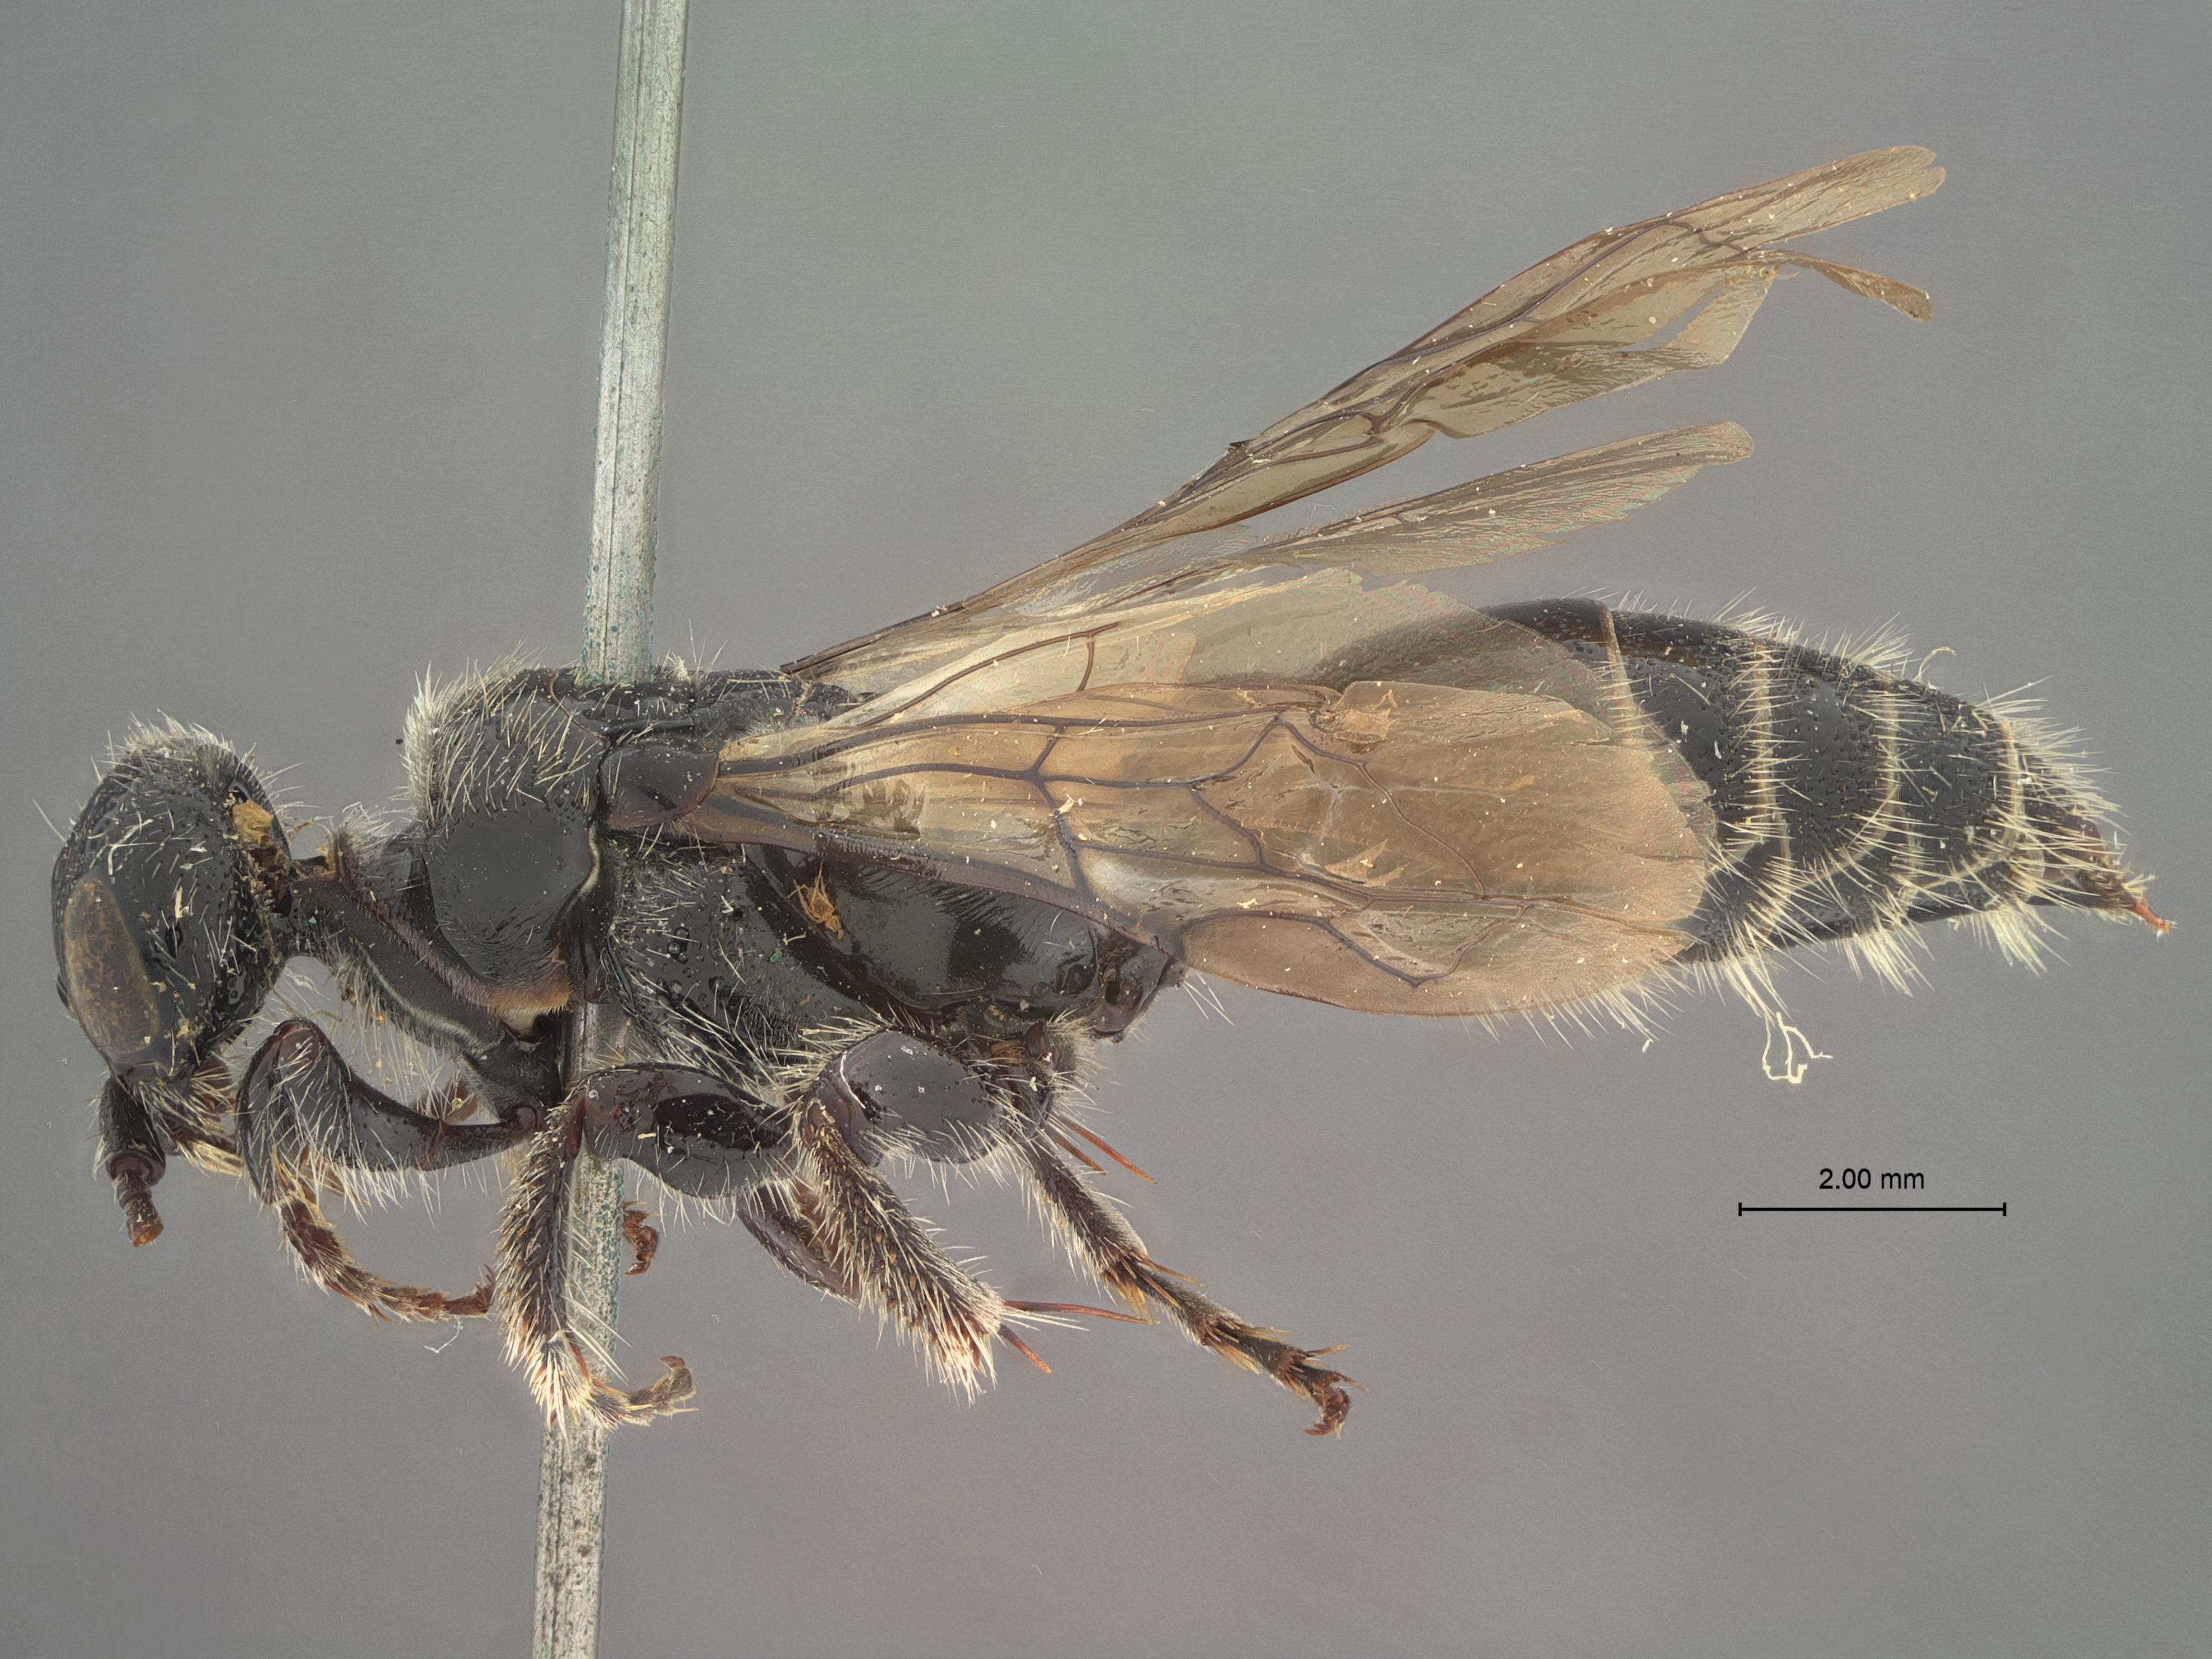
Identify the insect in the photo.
Tiphia calva
